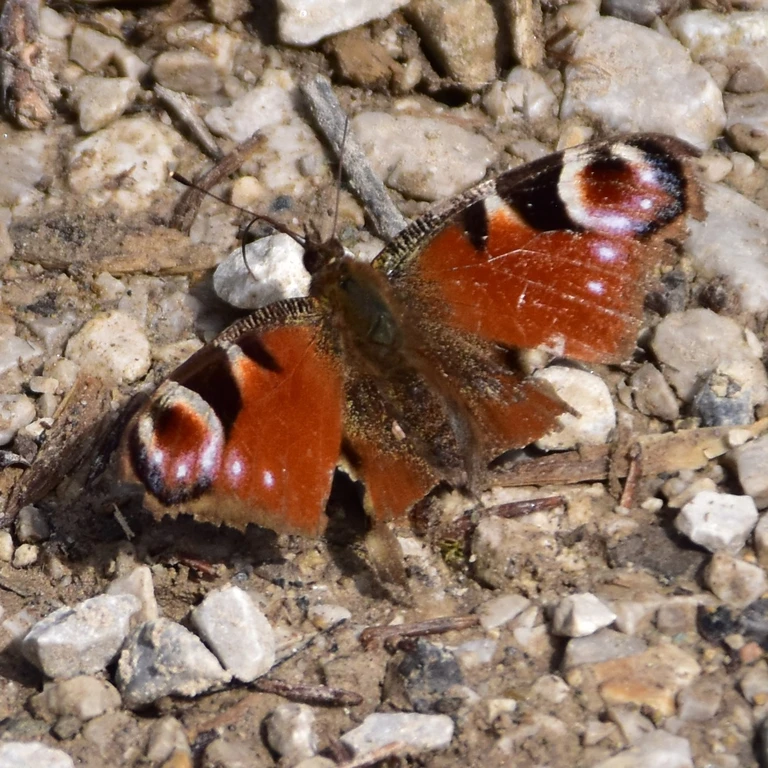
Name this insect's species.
Aglais io
